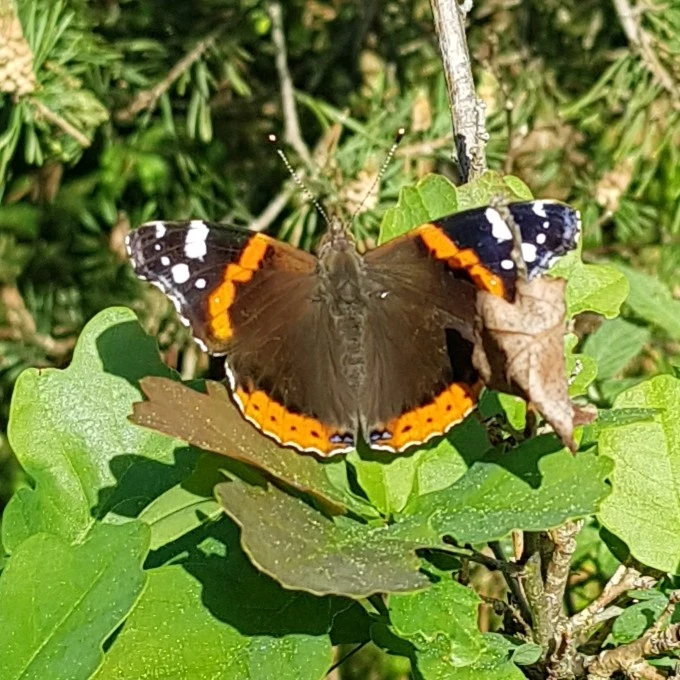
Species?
Vanessa atalanta
